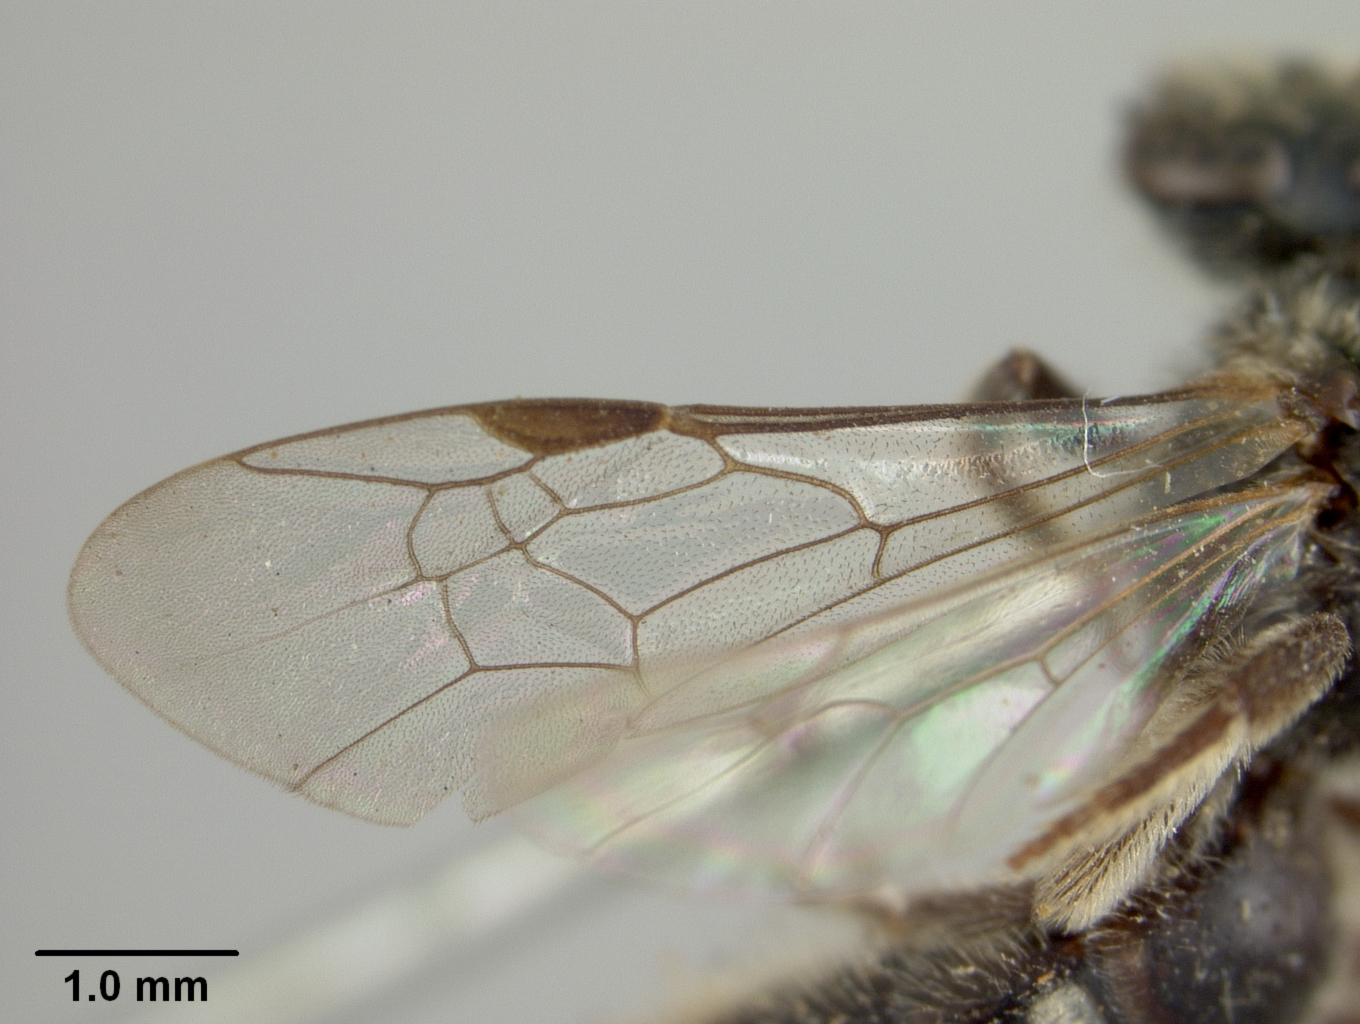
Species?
Rhopalictus chloronotus
